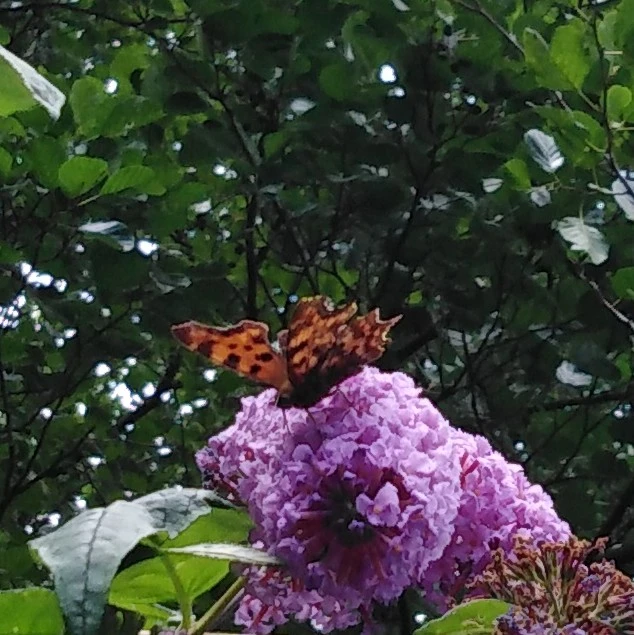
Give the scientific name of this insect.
Polygonia c-album
